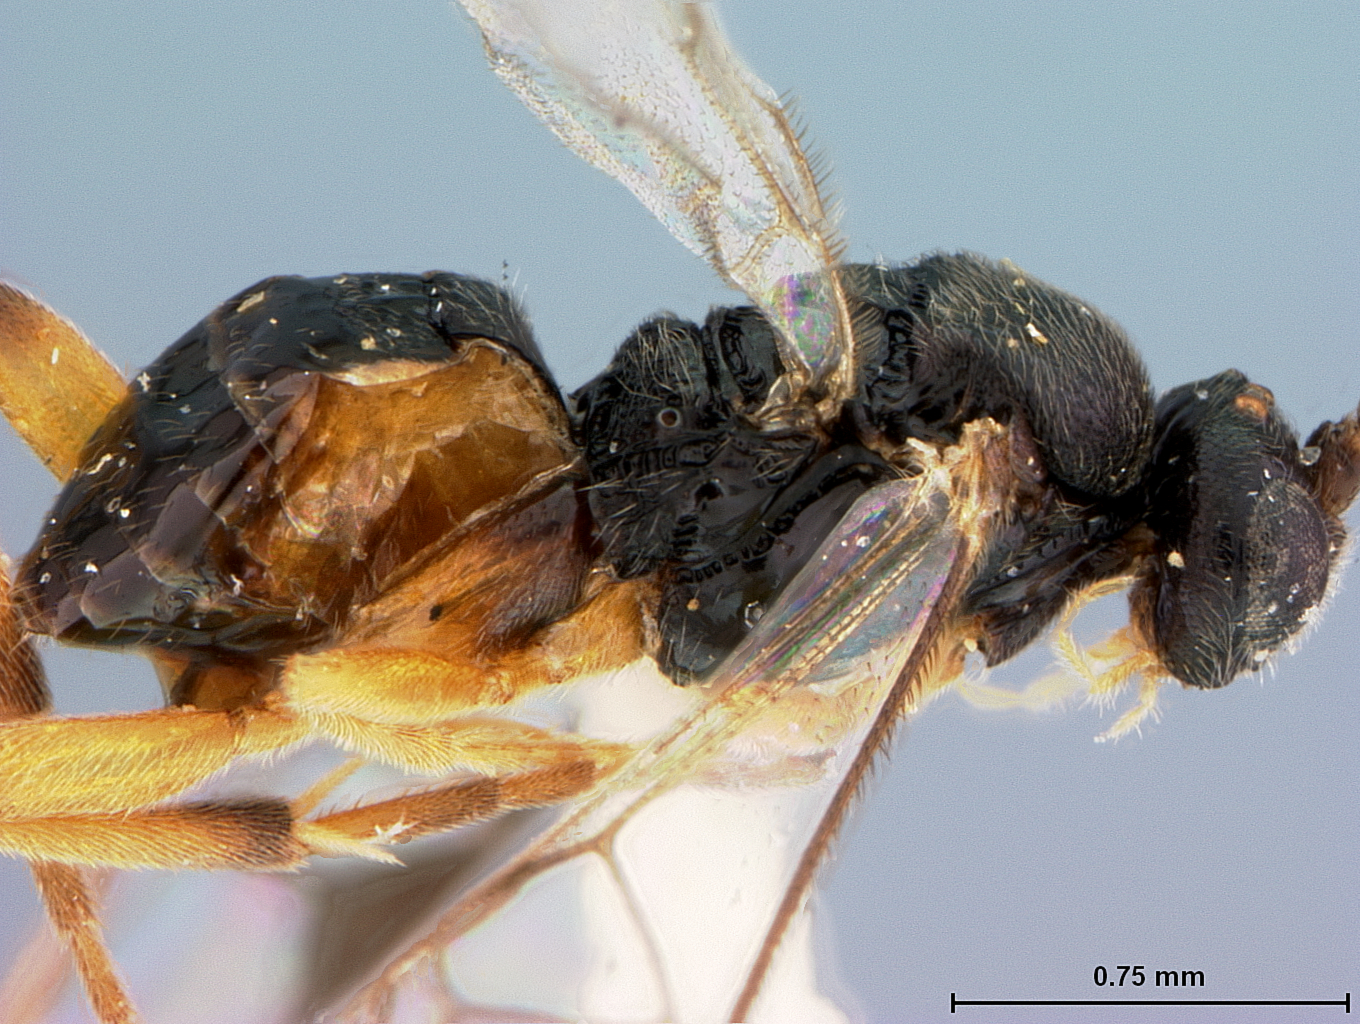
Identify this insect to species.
Apanteles alius
